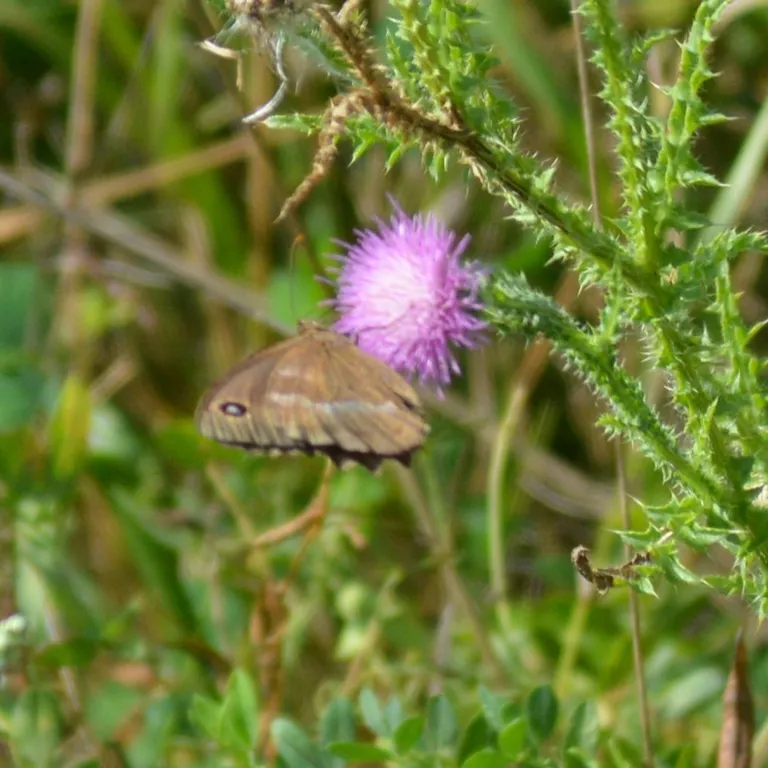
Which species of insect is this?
Minois dryas
